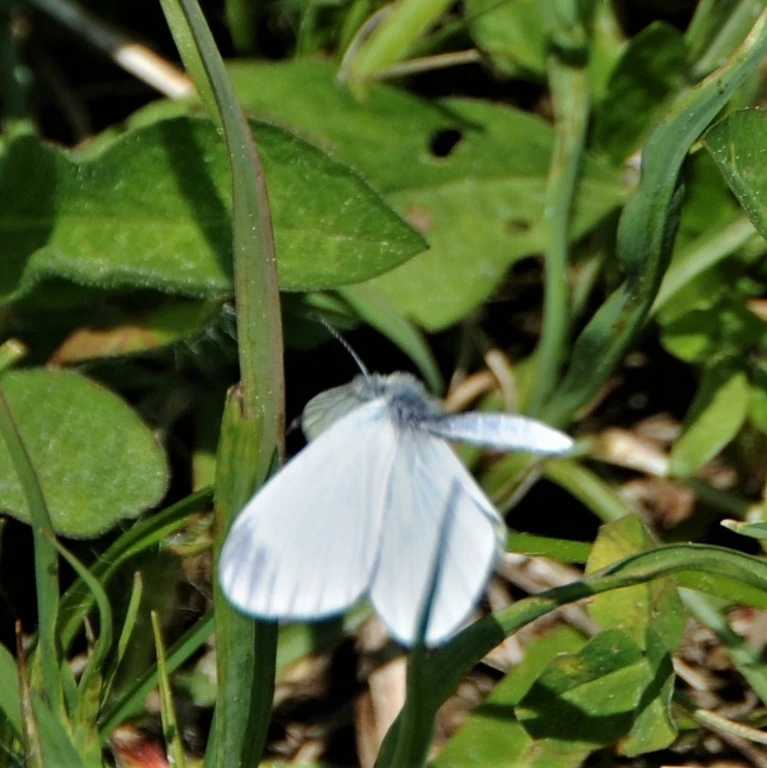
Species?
Leptidea sinapis/juvernica
